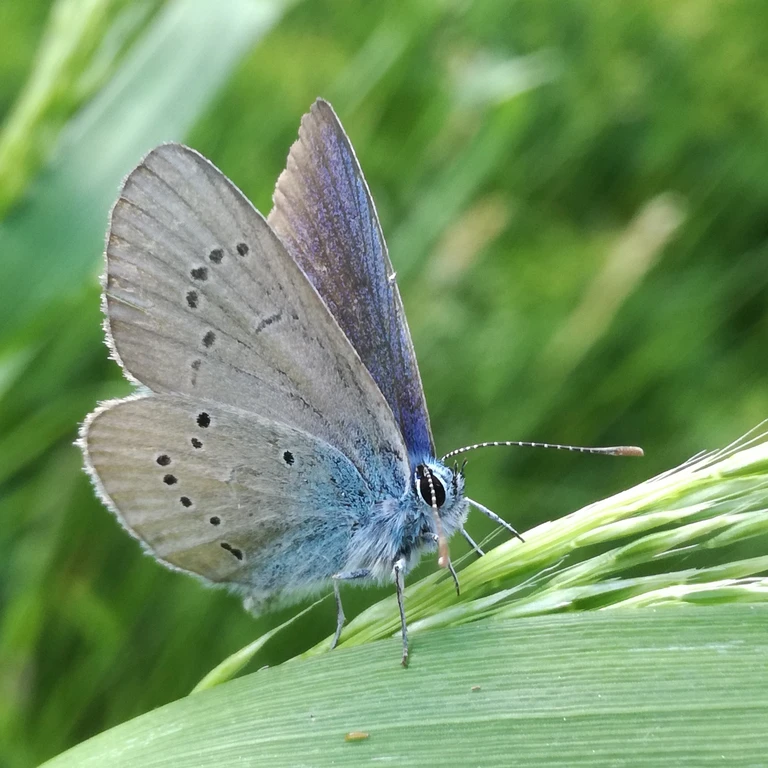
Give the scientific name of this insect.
Cyaniris semiargus
